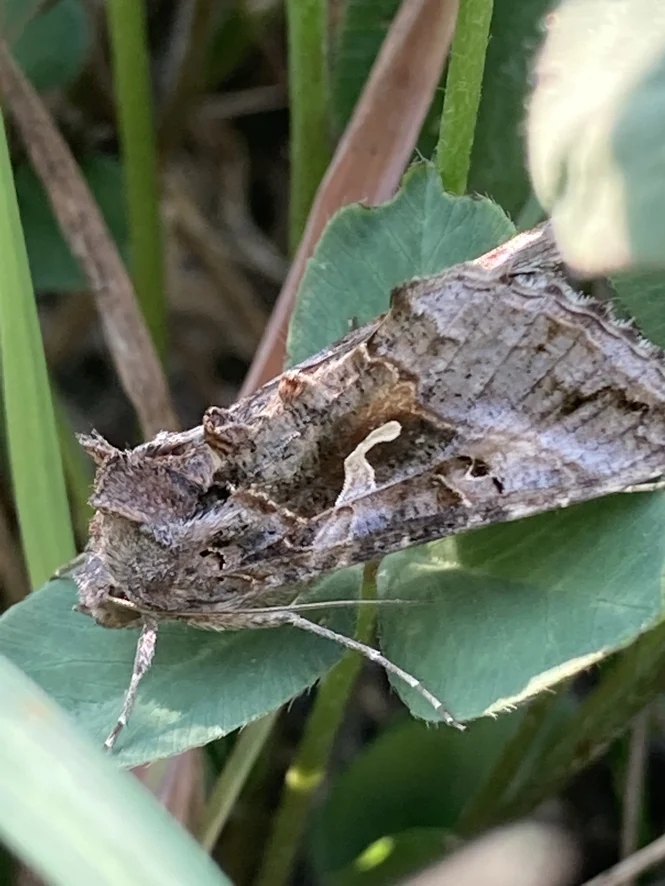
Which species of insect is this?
Autographa gamma
